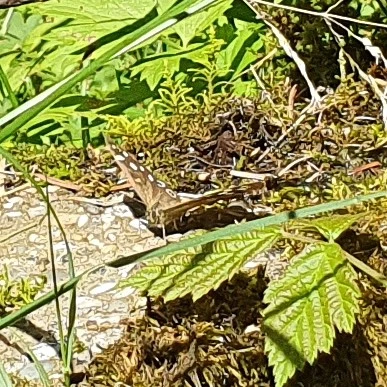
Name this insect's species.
Pararge aegeria
